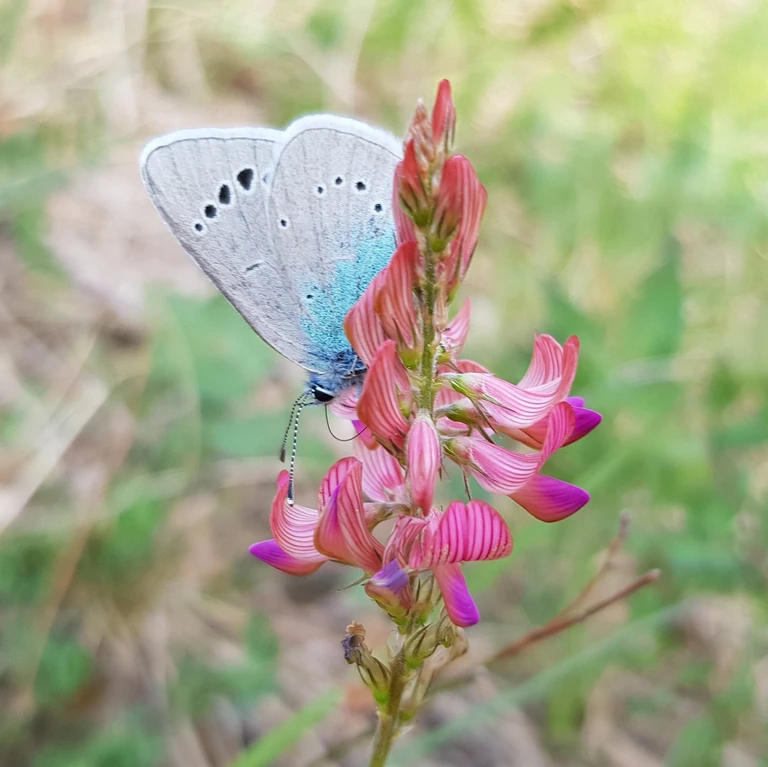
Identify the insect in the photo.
Glaucopsyche alexis
